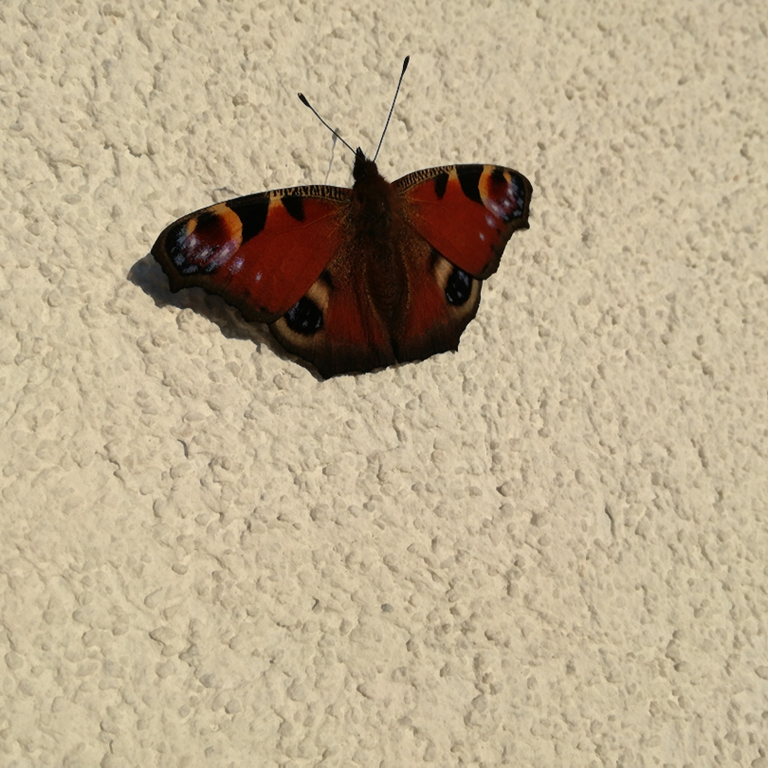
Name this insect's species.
Aglais io
